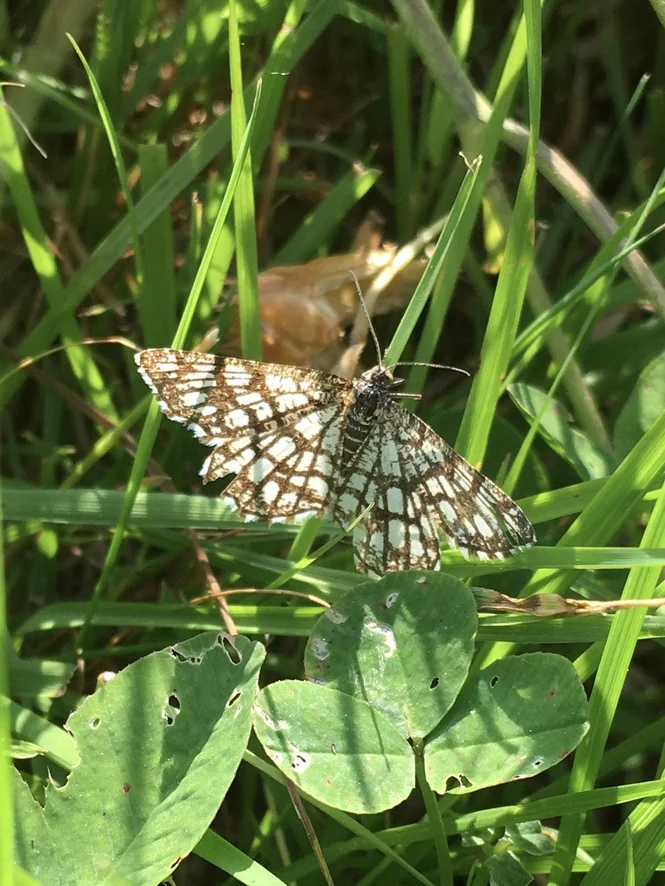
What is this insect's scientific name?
Chiasmia clathrata
